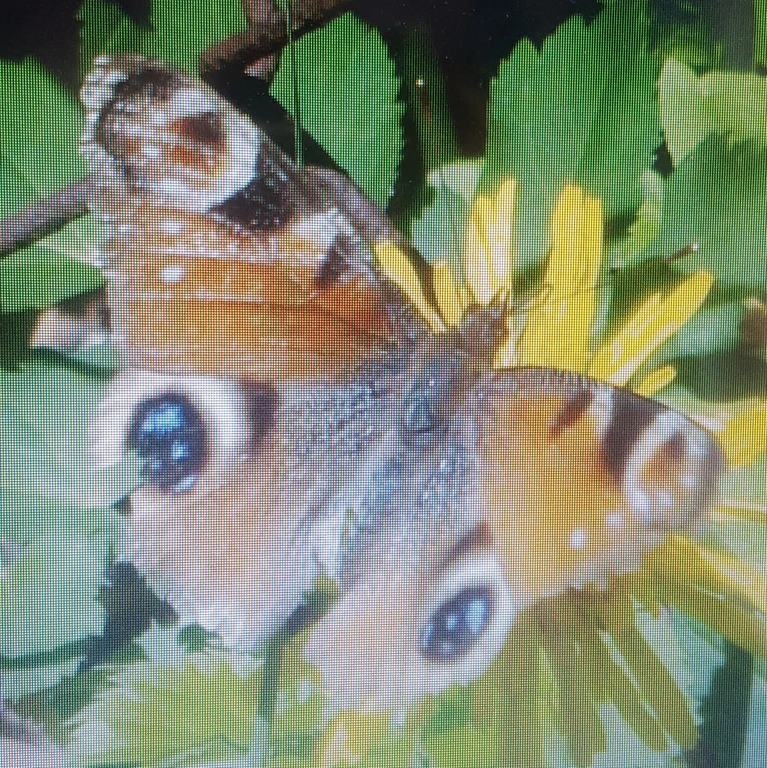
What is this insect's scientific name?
Aglais io
